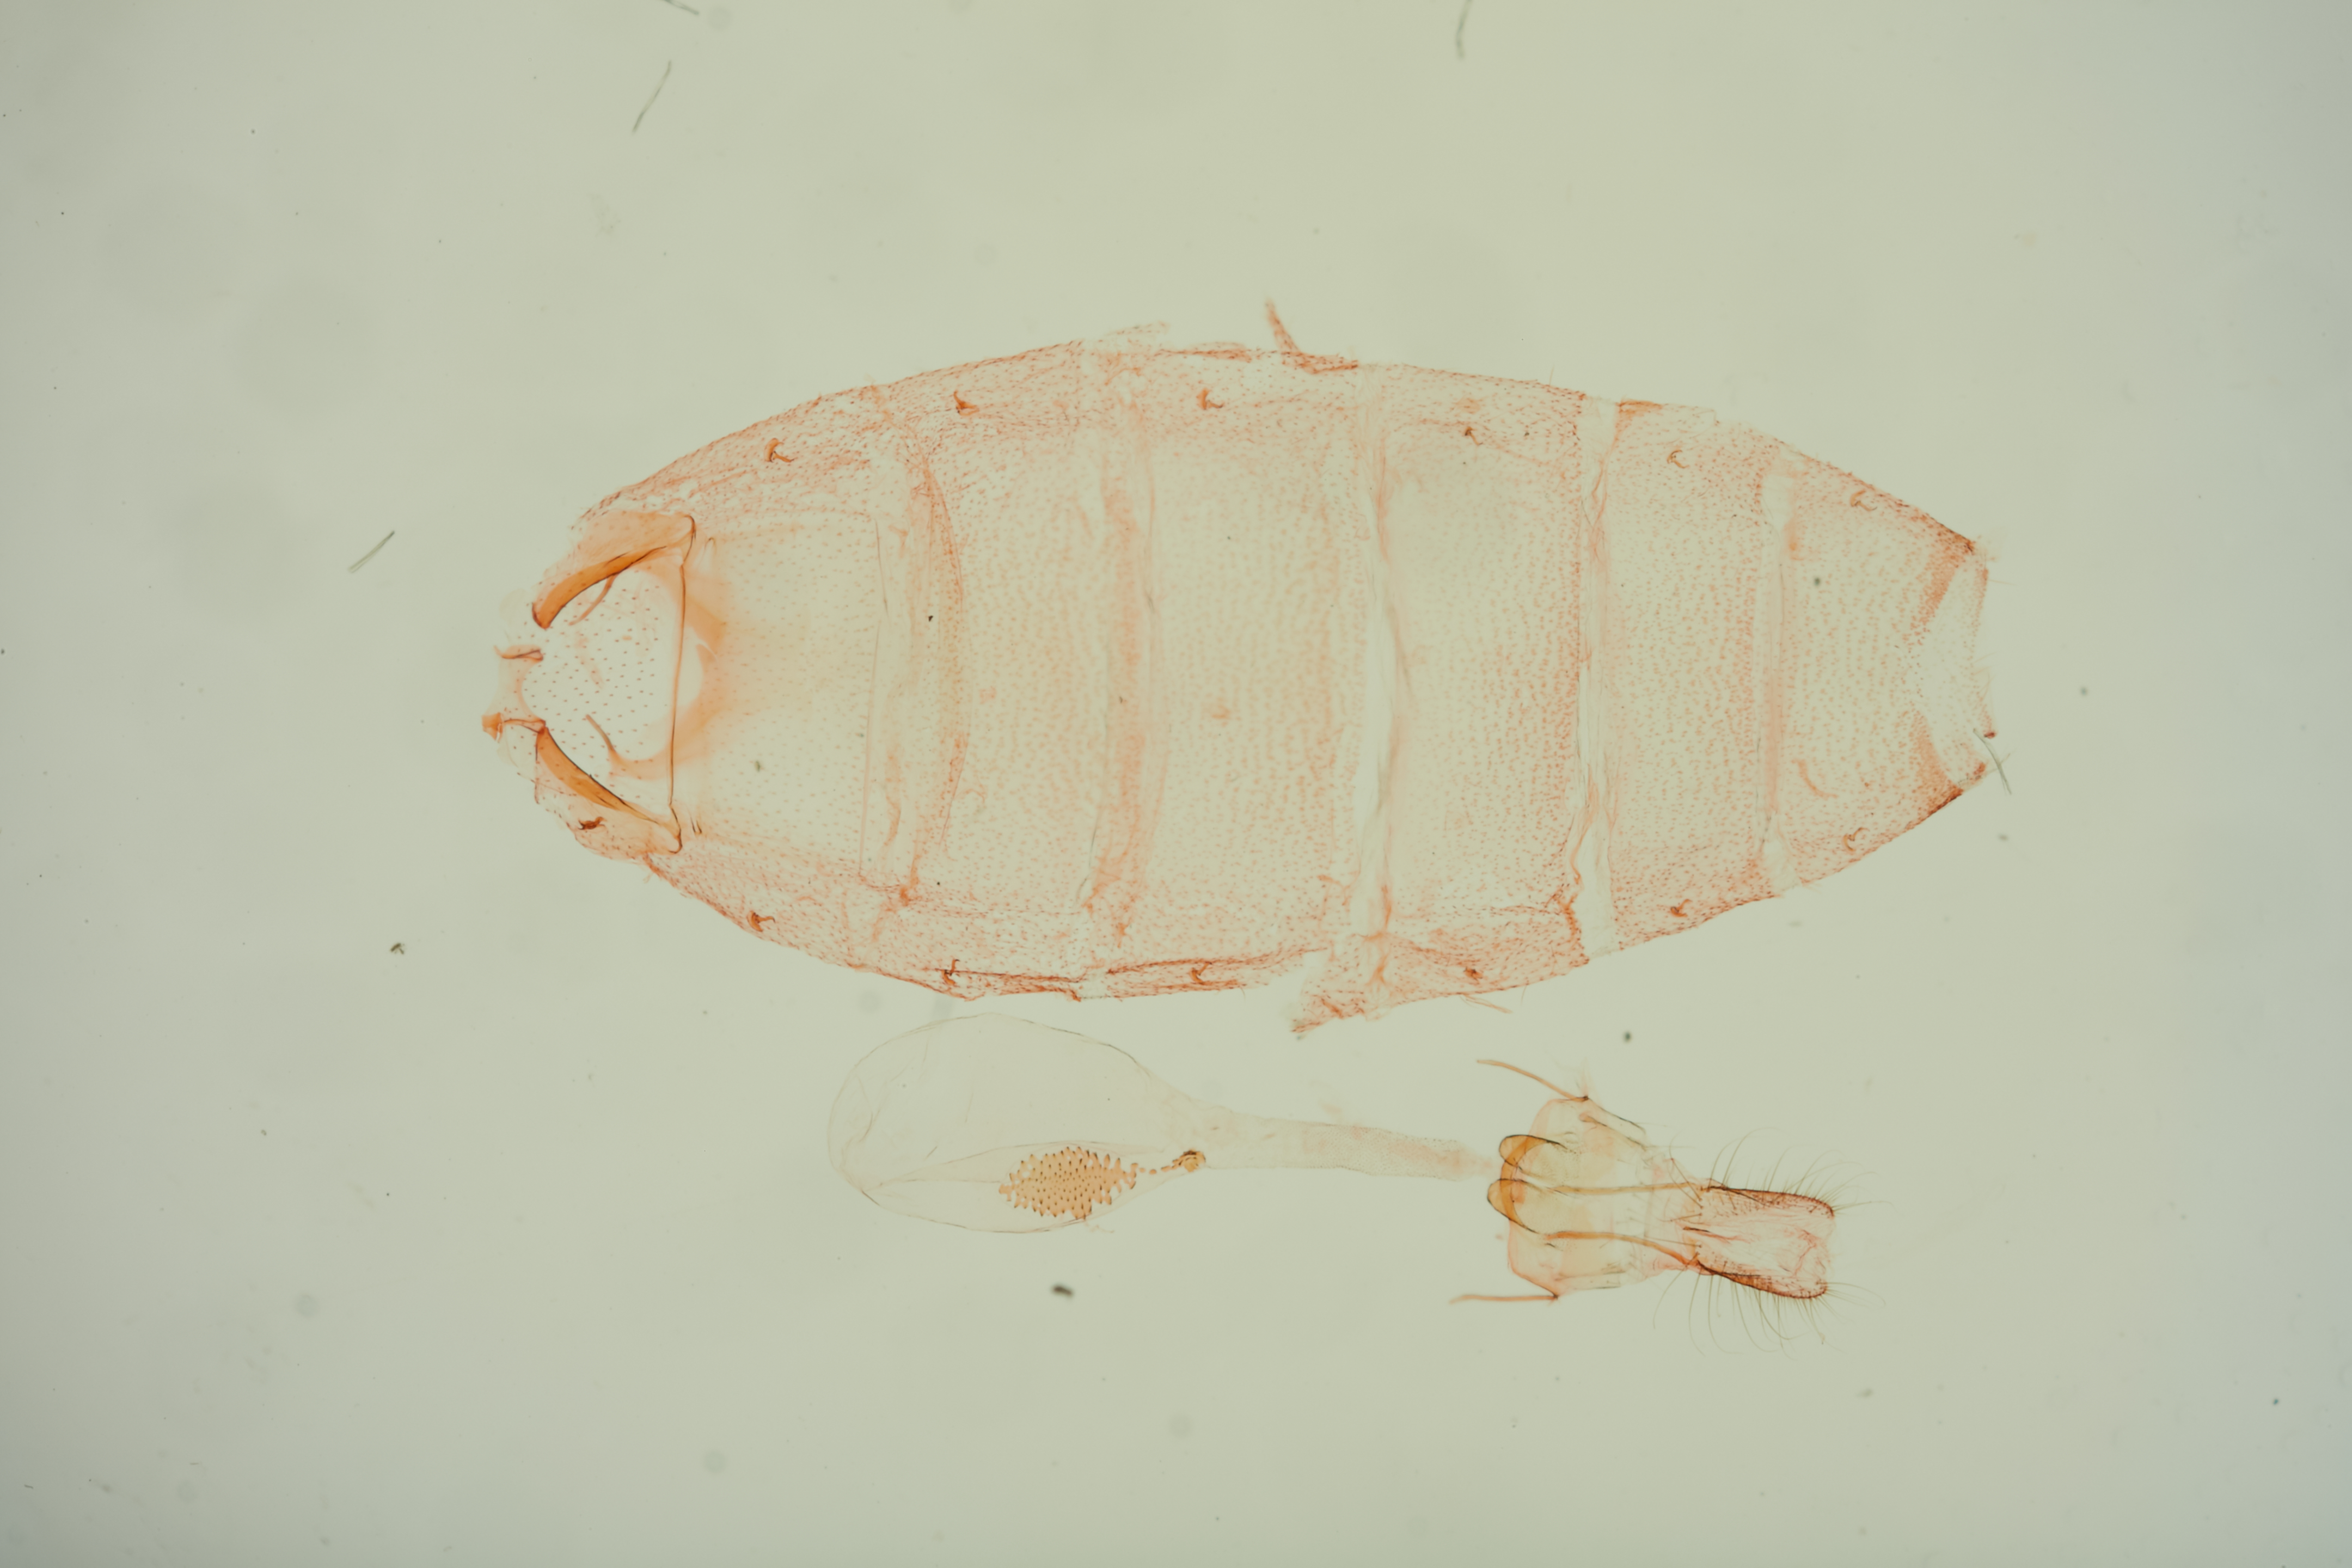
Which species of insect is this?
Martyrhilda nechlys
